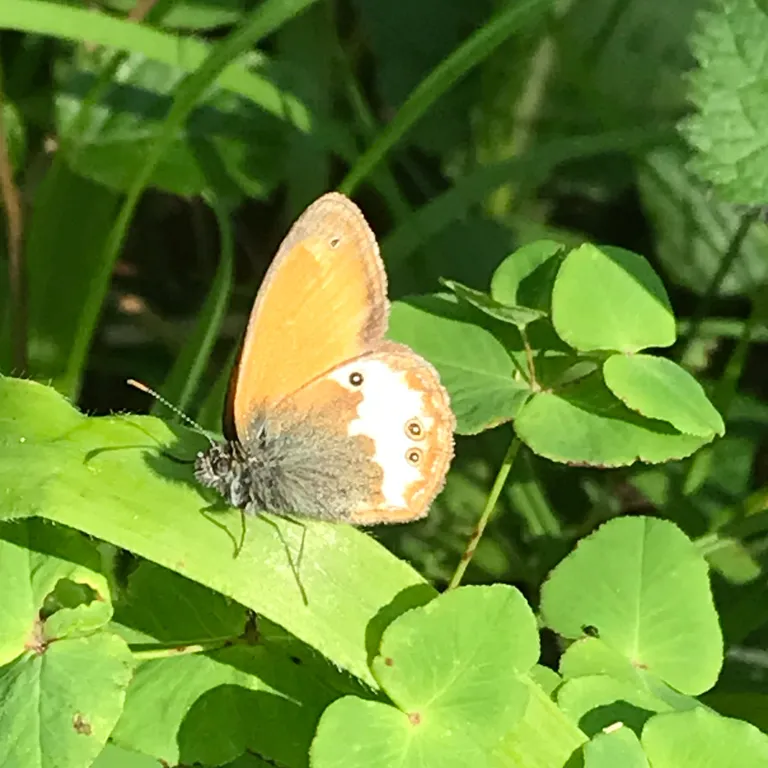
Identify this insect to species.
Coenonympha arcania
